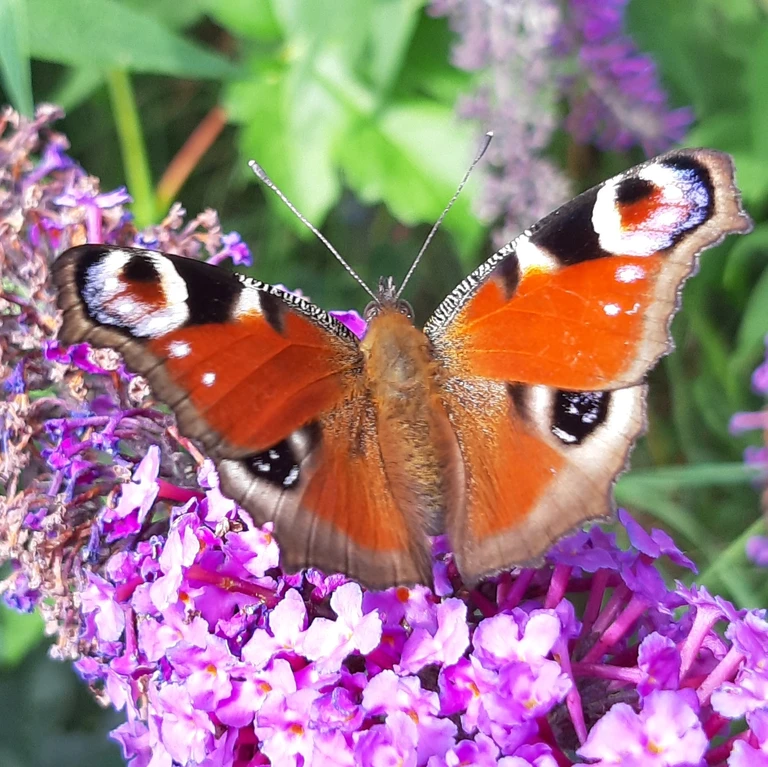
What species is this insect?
Aglais io
